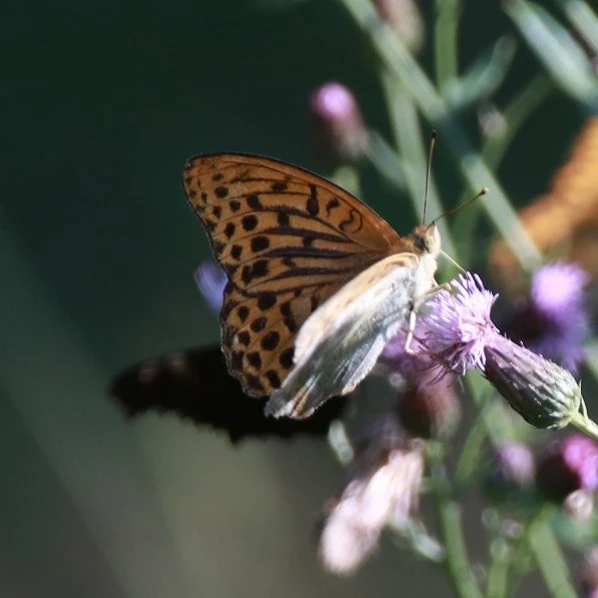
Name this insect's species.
Argynnis paphia
